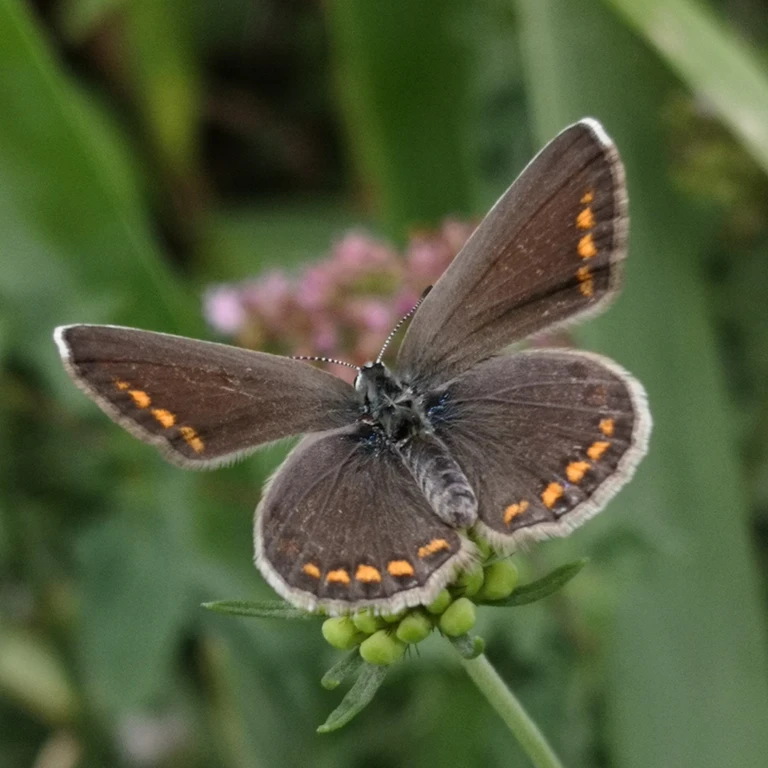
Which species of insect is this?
Polyommatus icarus
